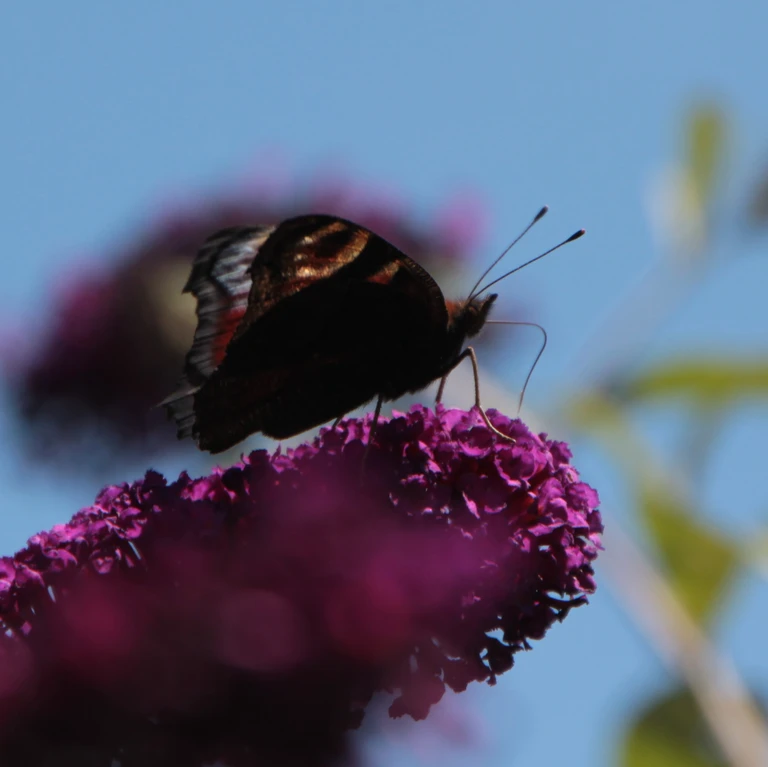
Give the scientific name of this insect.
Aglais io
